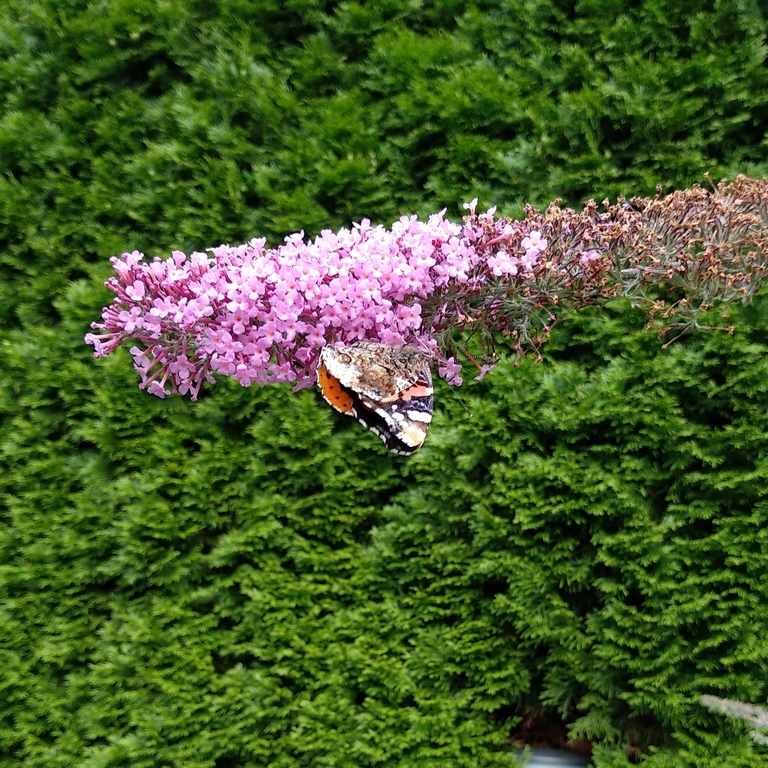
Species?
Vanessa atalanta
